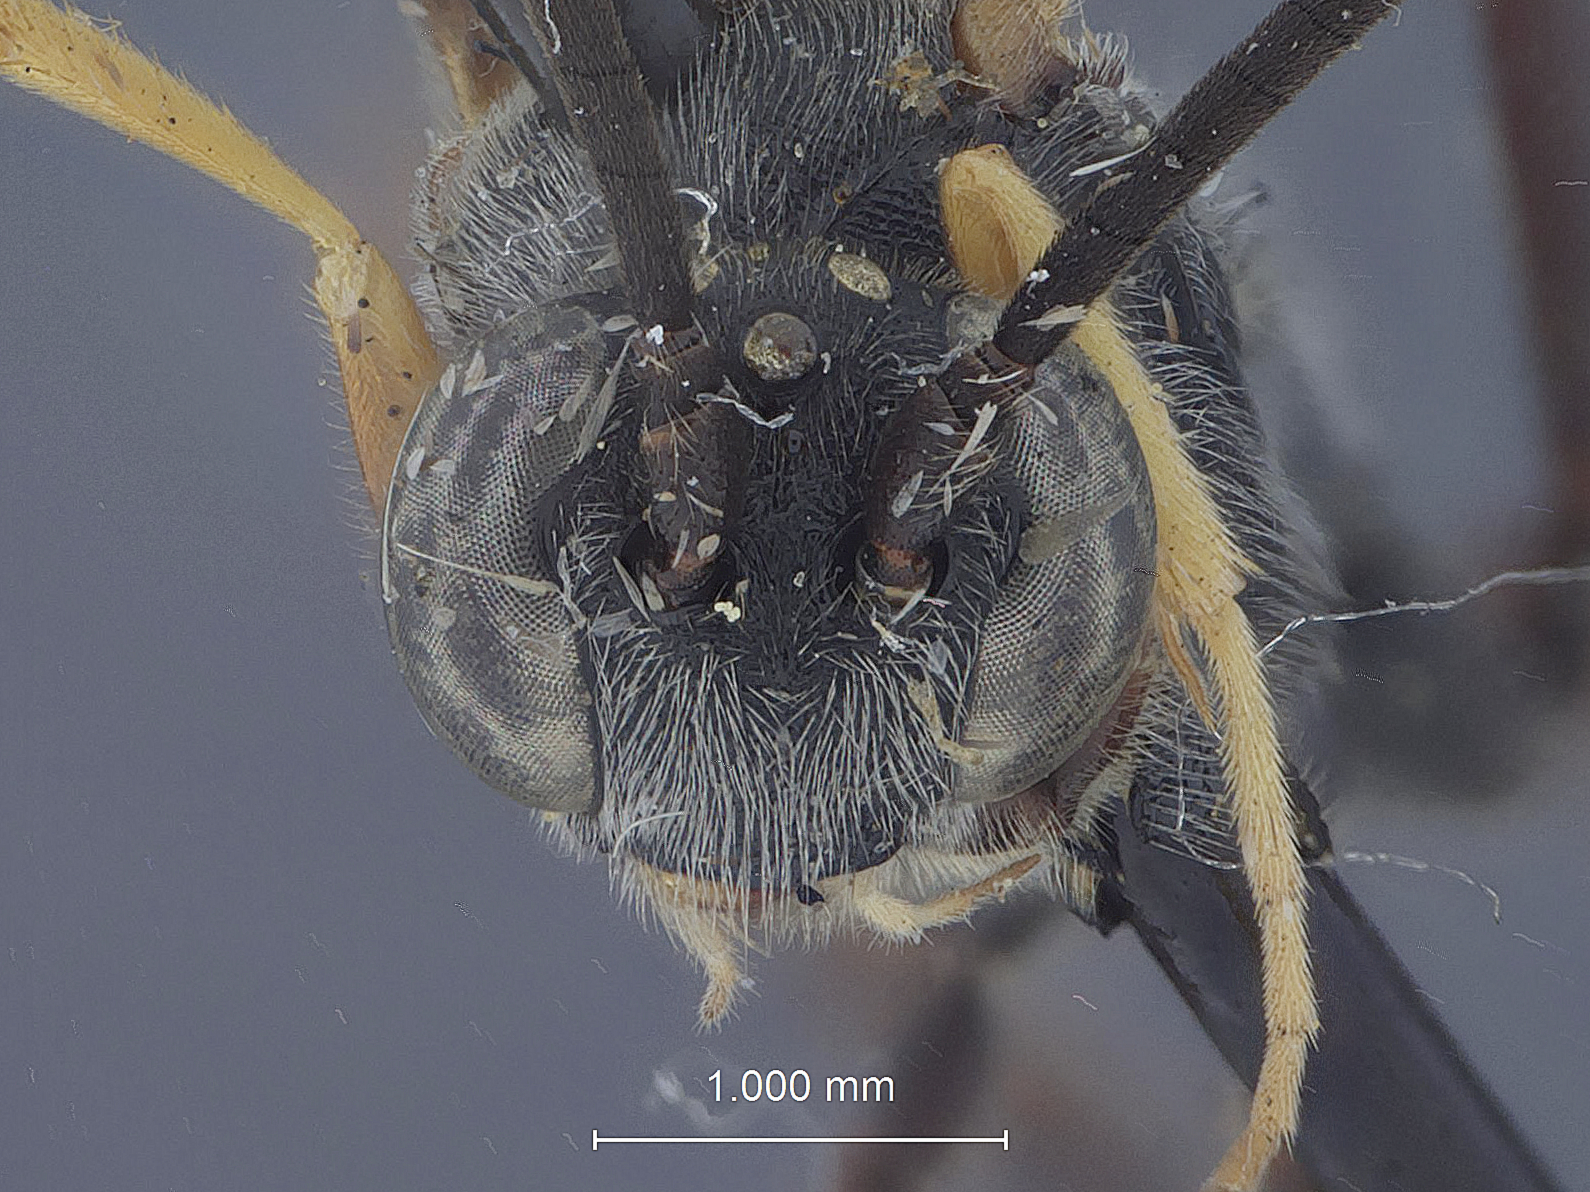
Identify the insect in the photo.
Campoplegidea johnsoni
